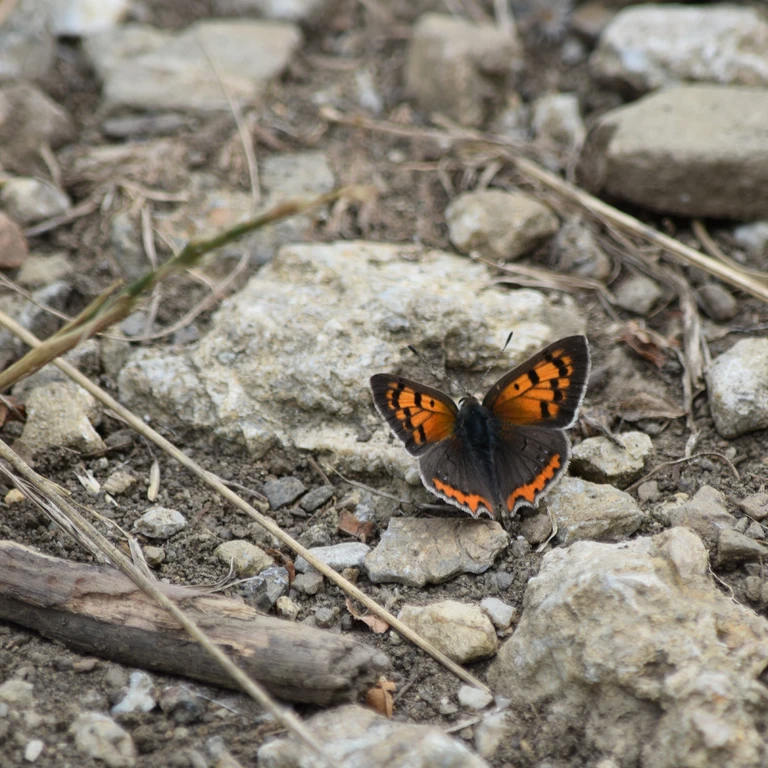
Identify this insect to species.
Lycaena phlaeas
